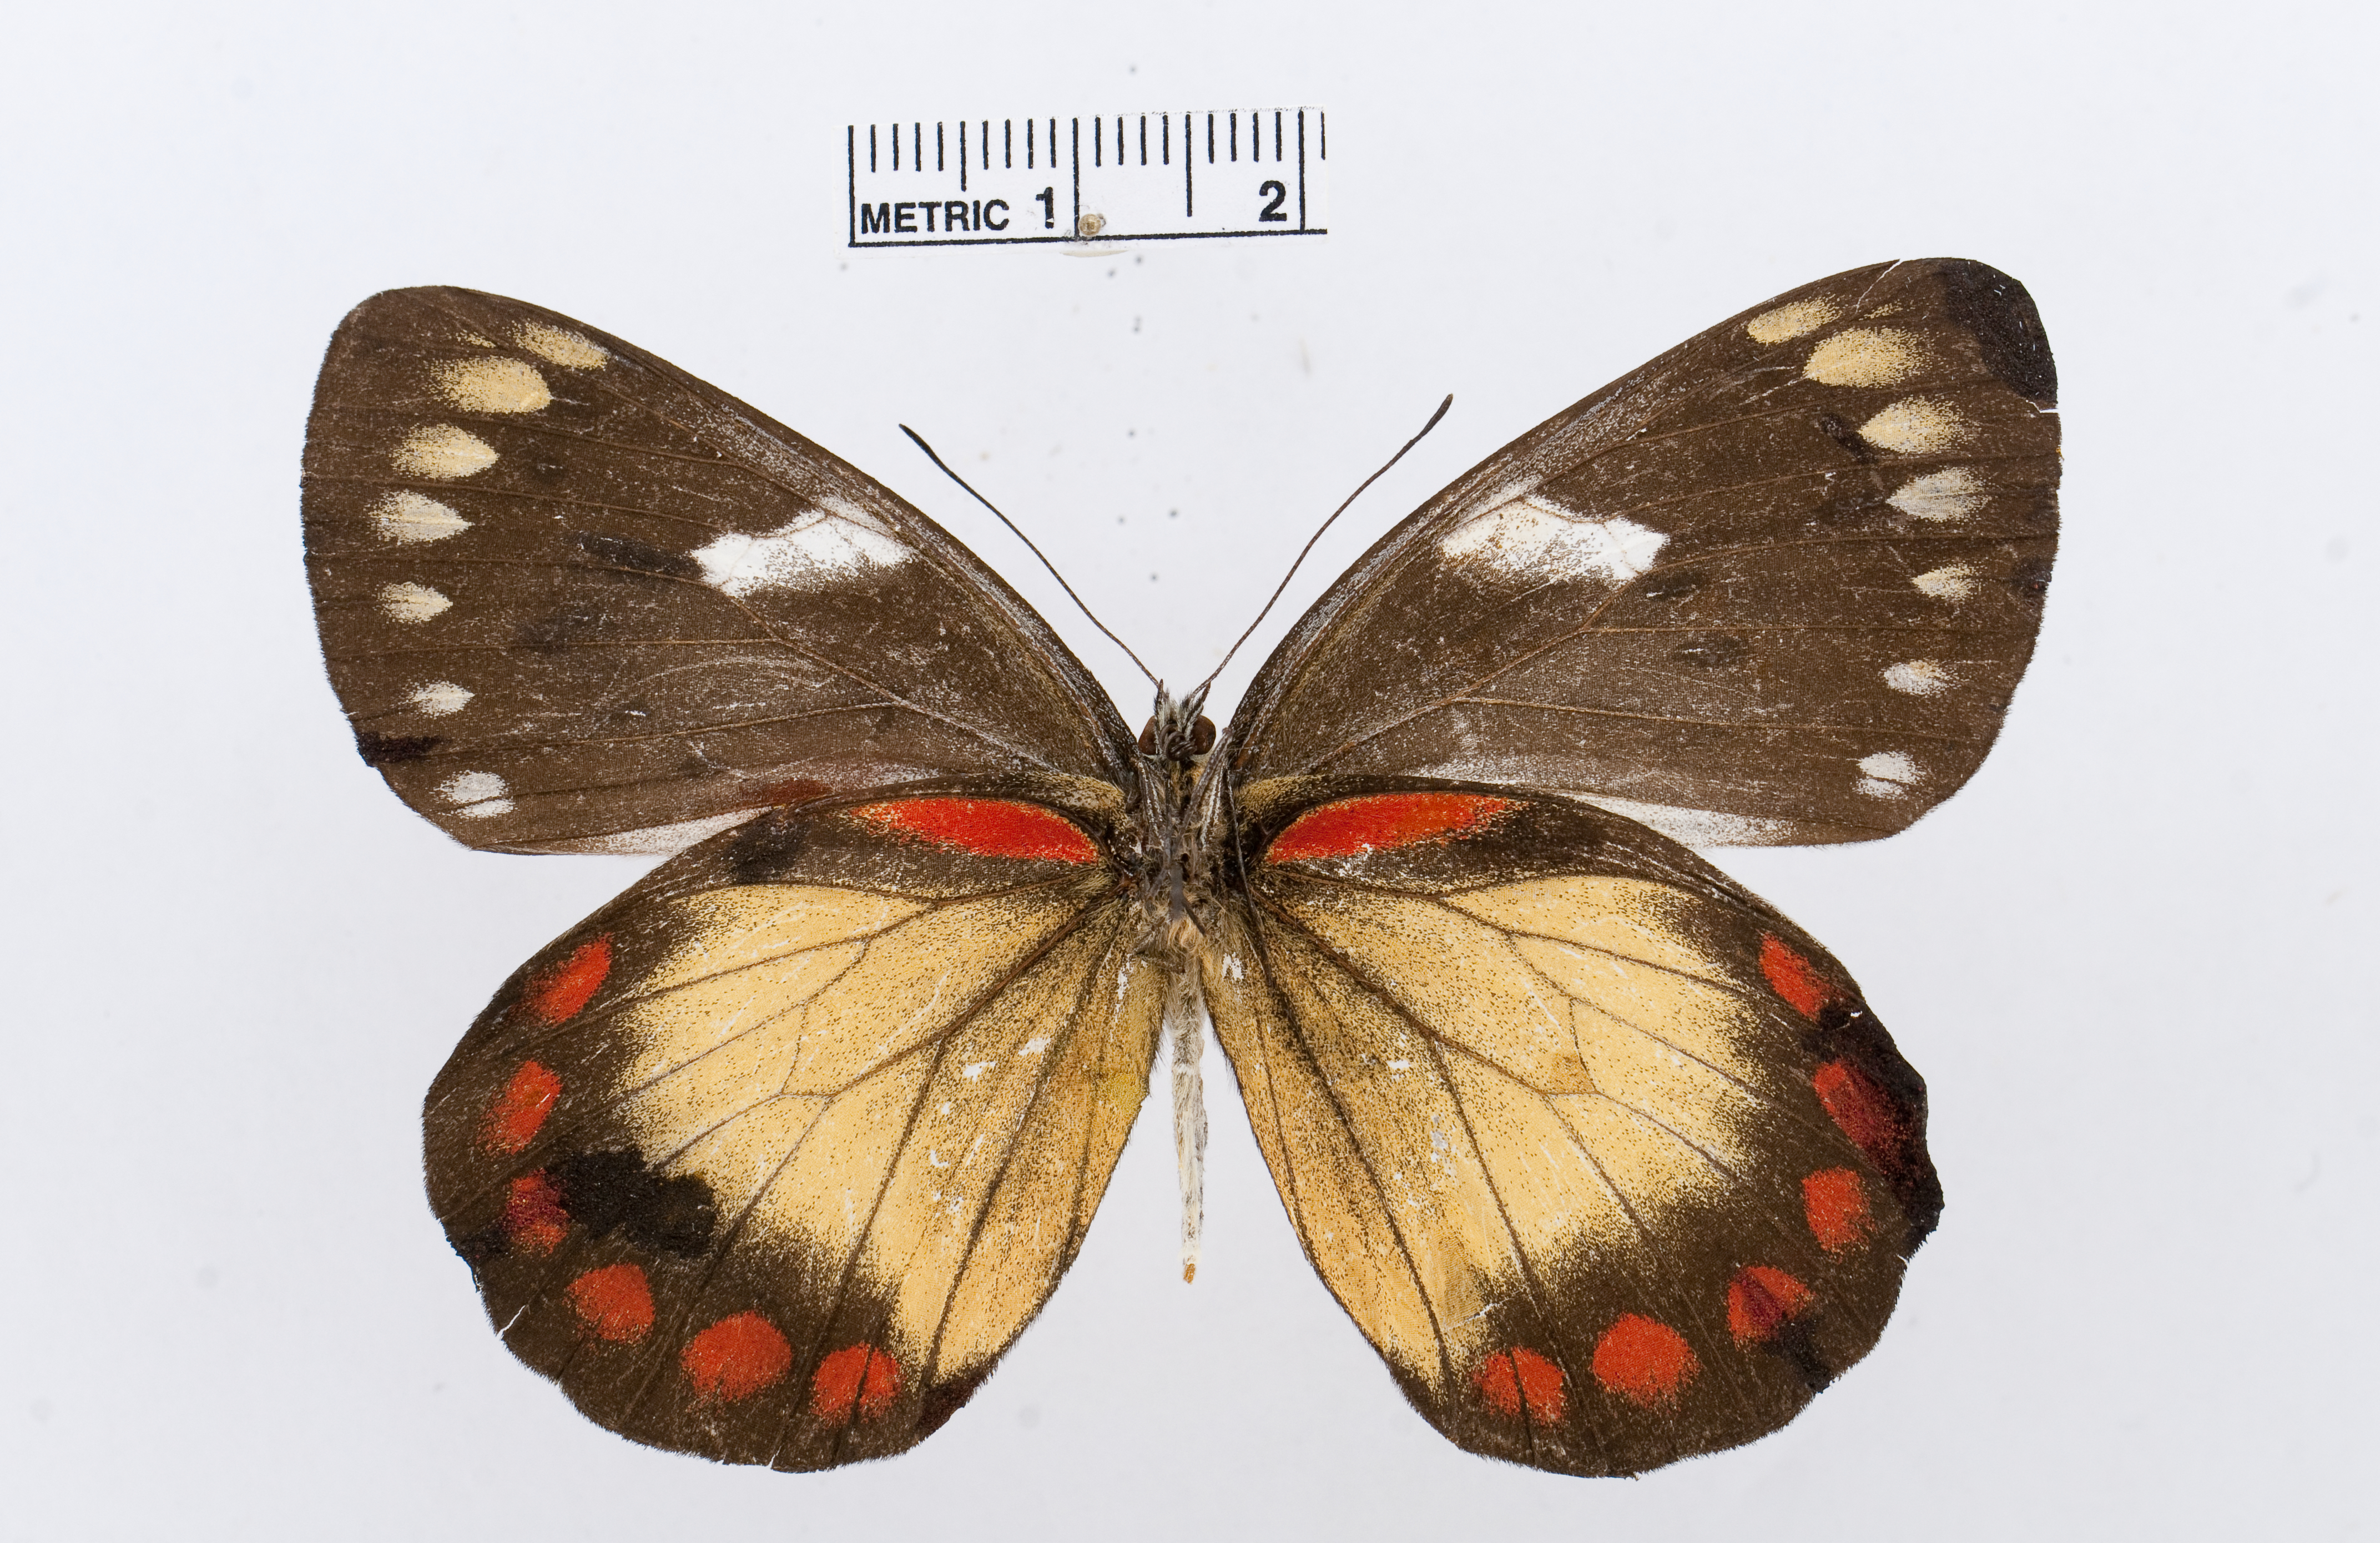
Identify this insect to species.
Delias eumolpe
